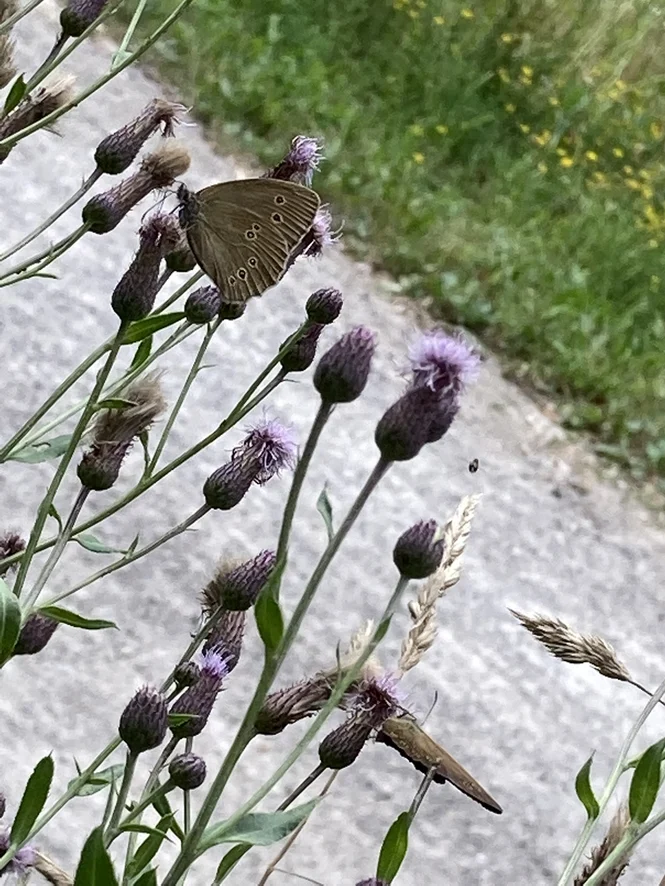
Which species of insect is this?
Aphantopus hyperantus
